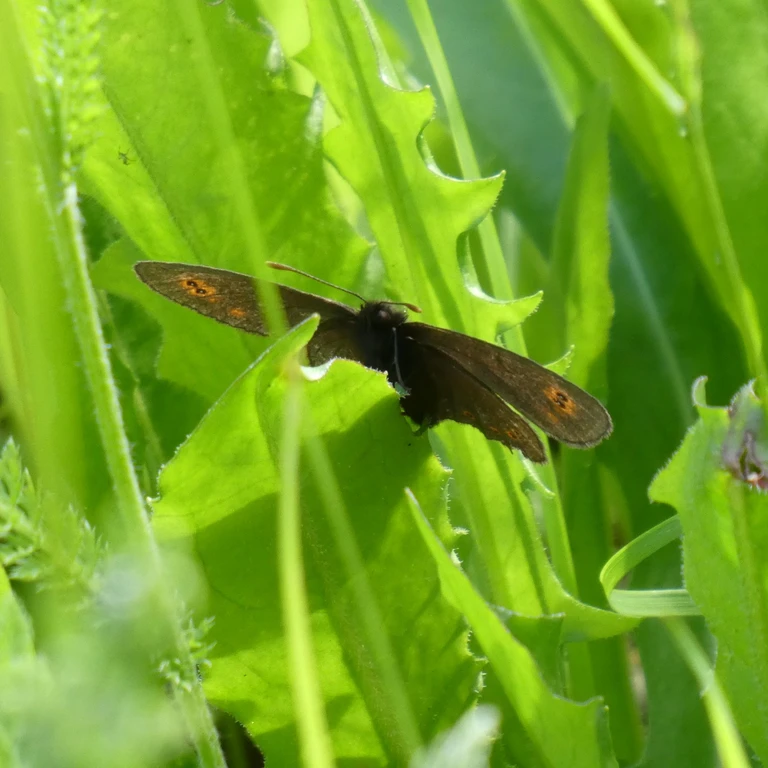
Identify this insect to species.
Erebia medusa
